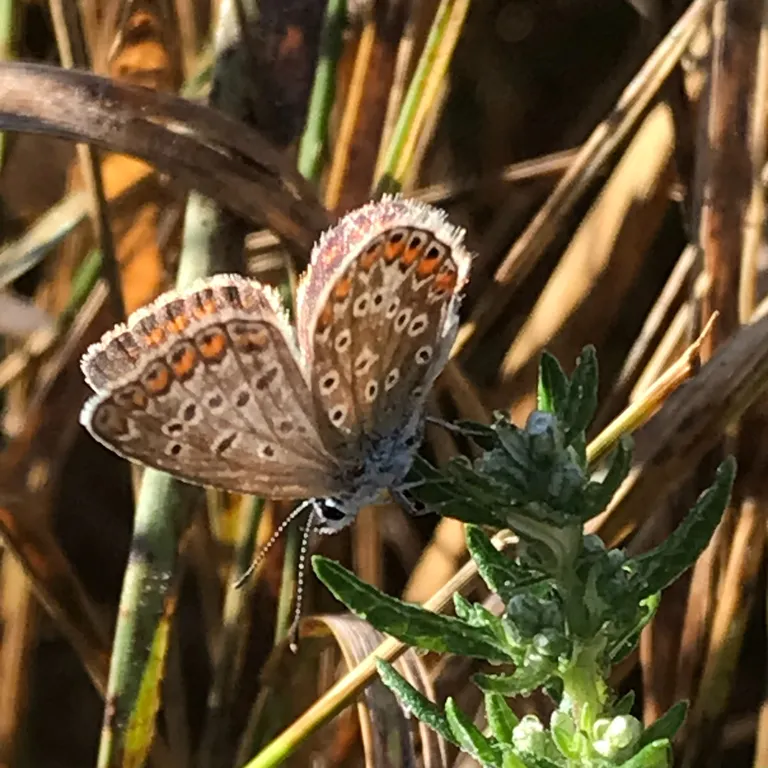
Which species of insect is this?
Polyommatus icarus
